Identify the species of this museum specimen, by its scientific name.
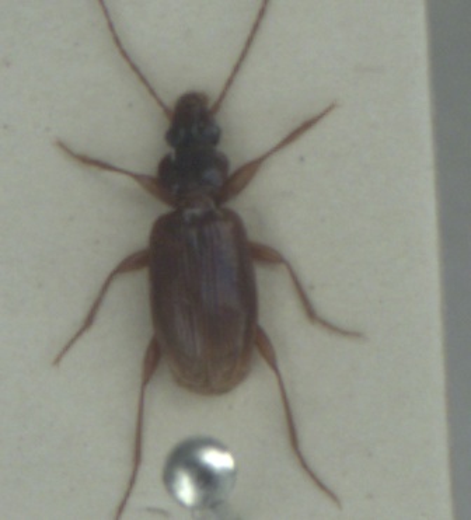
Trechus rubens
